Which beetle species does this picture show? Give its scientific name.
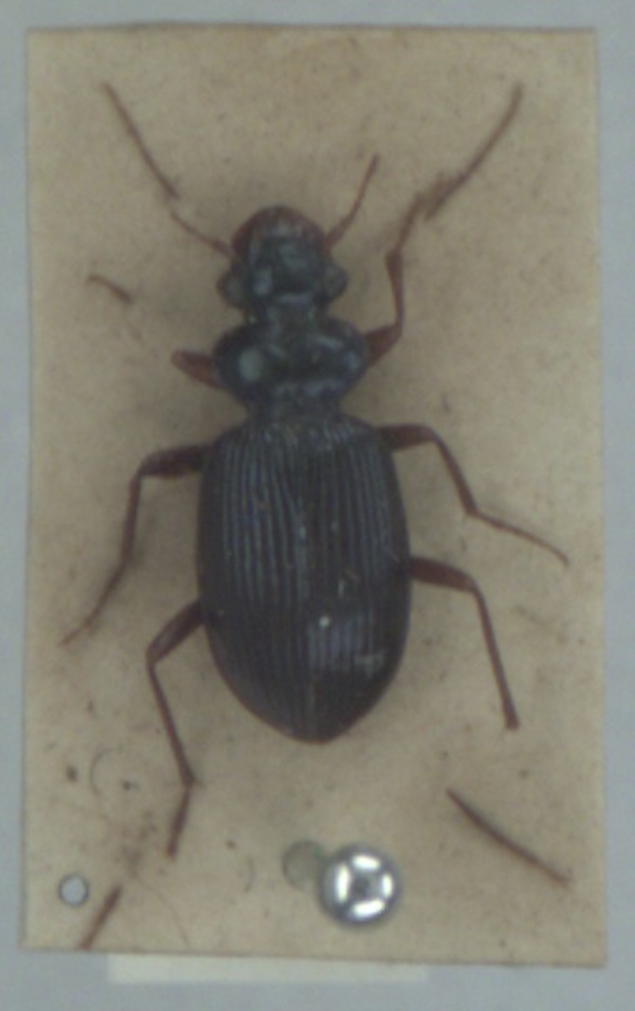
Leistus fulvibarbis
